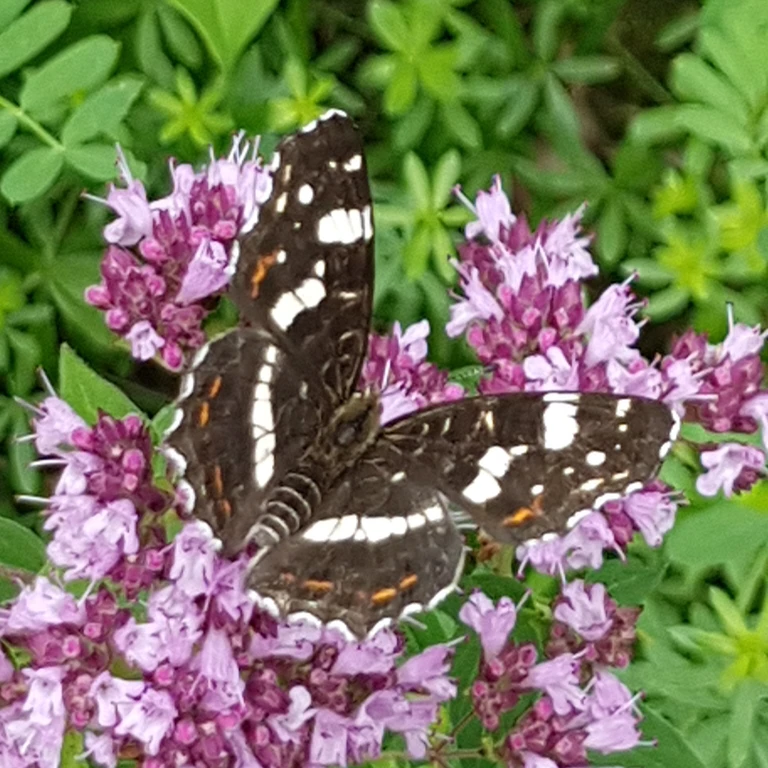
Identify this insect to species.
Araschnia levana
